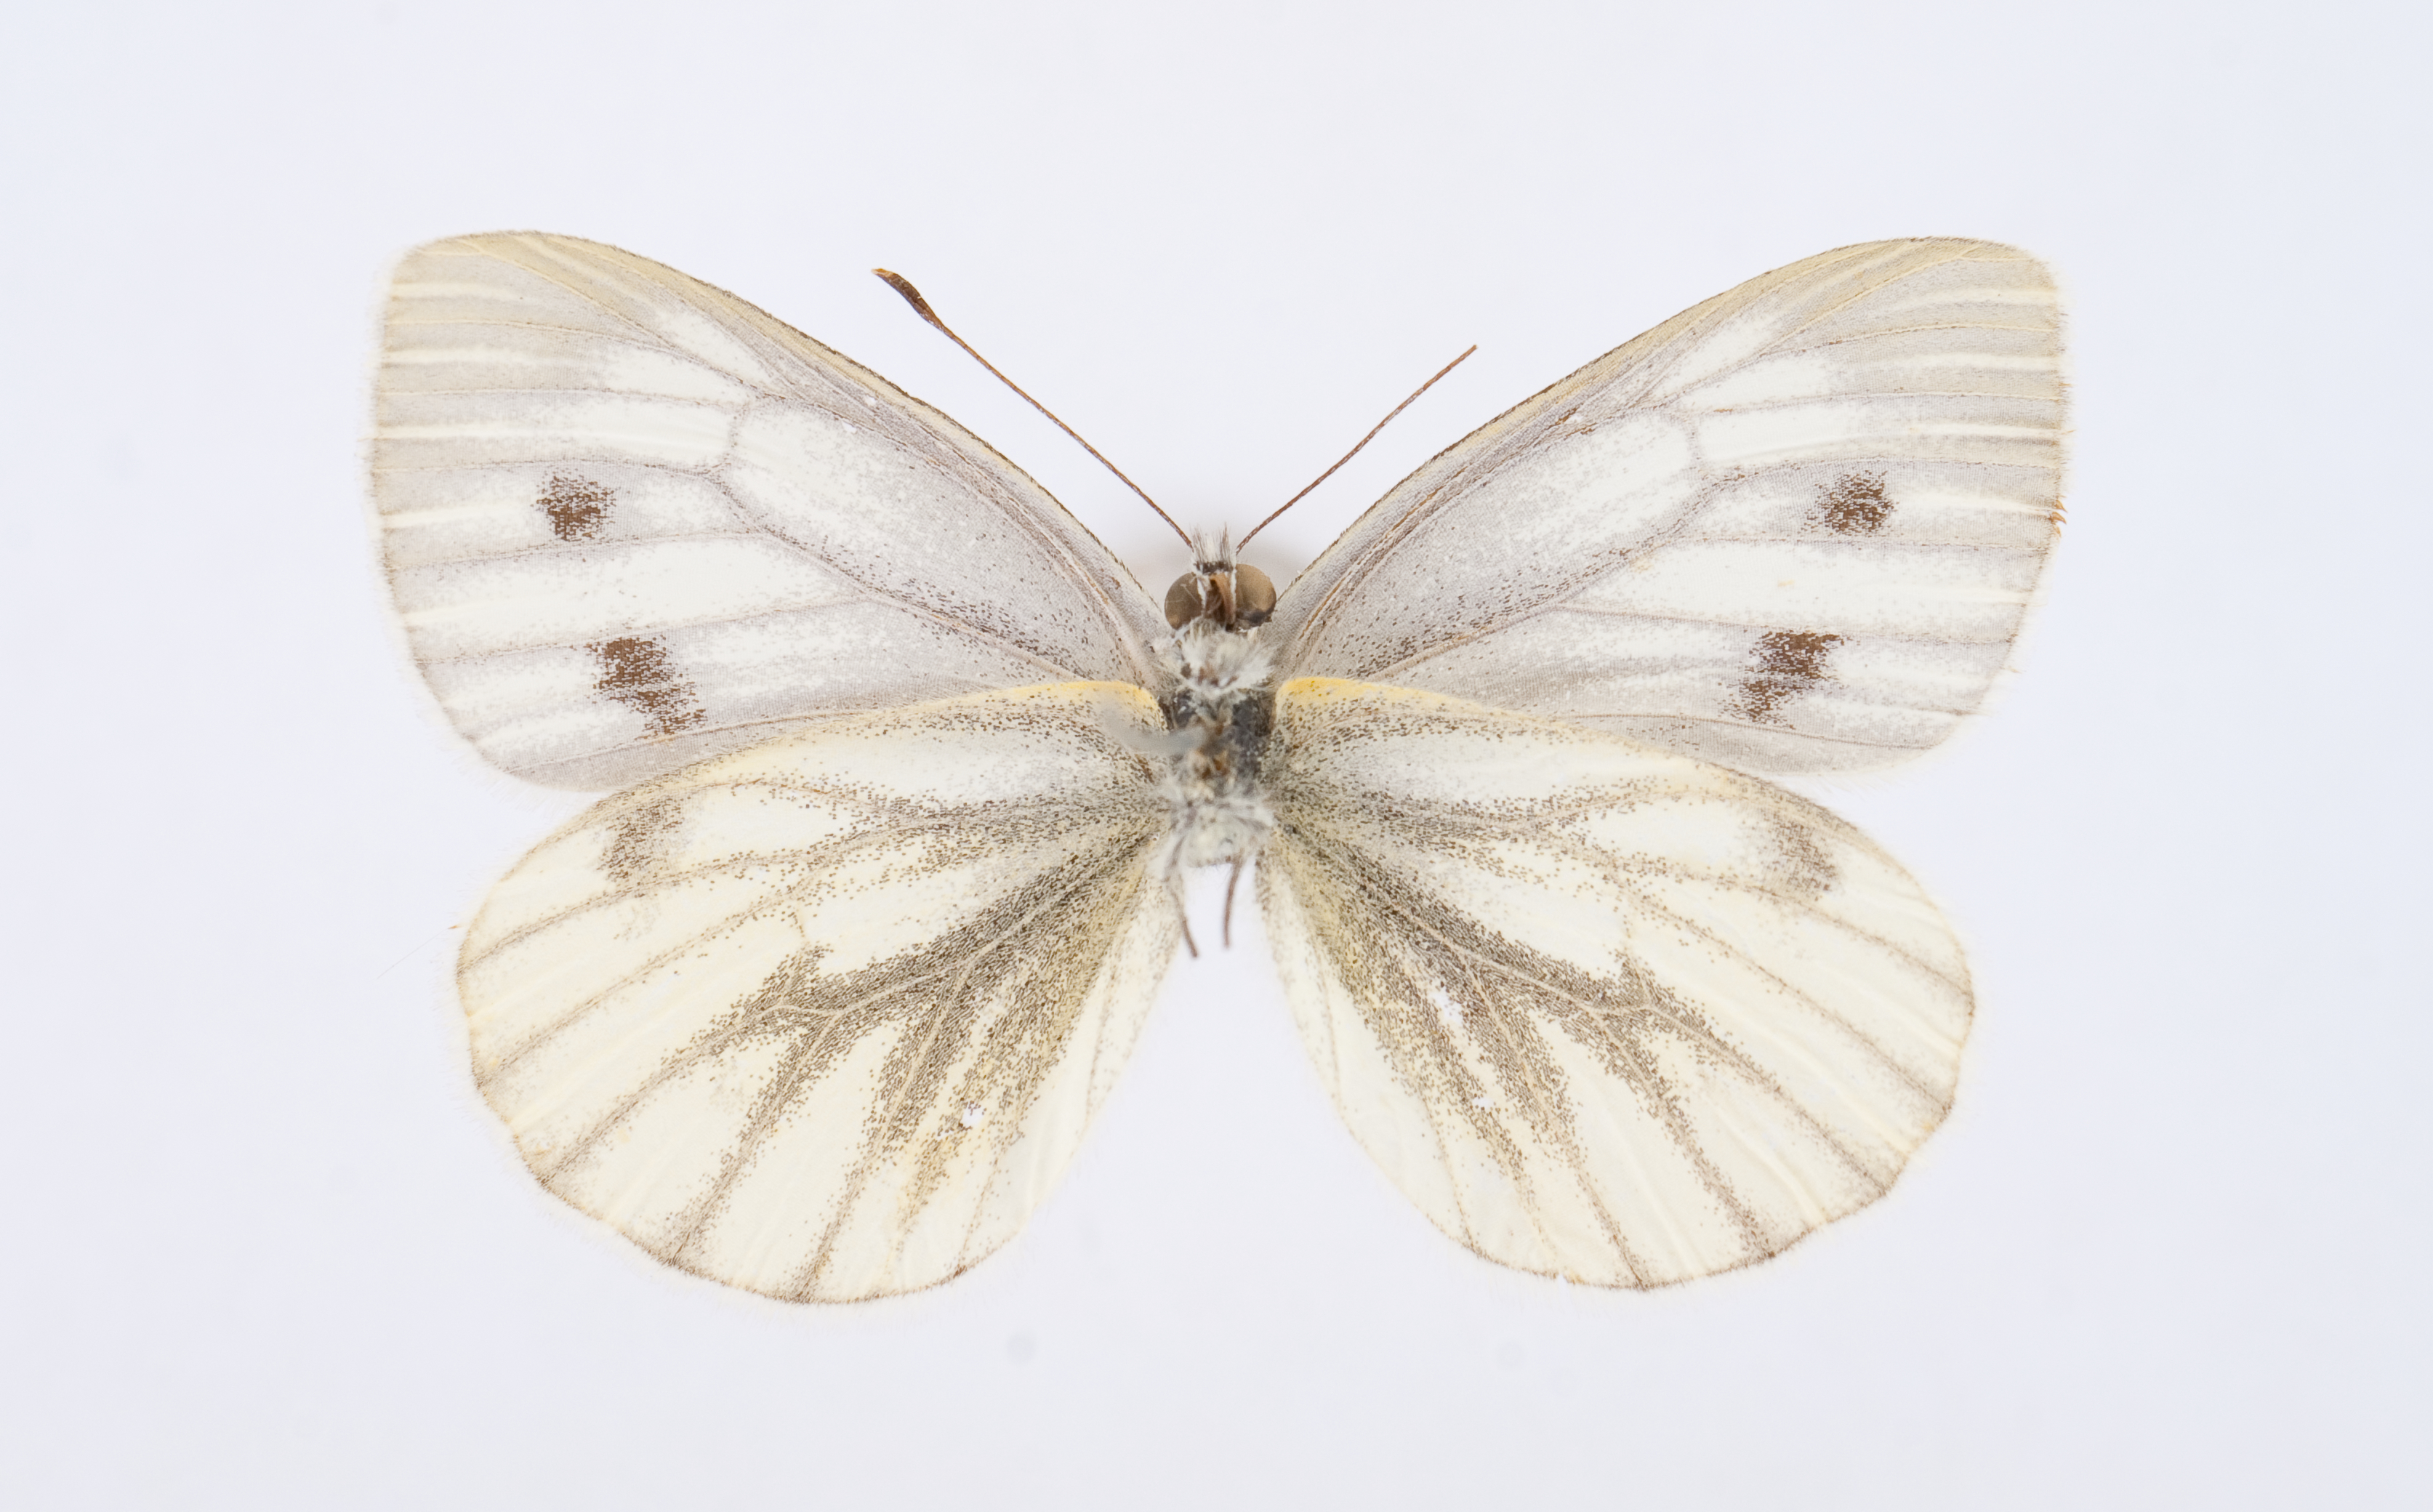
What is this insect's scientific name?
Pieris ochsenheimeri
